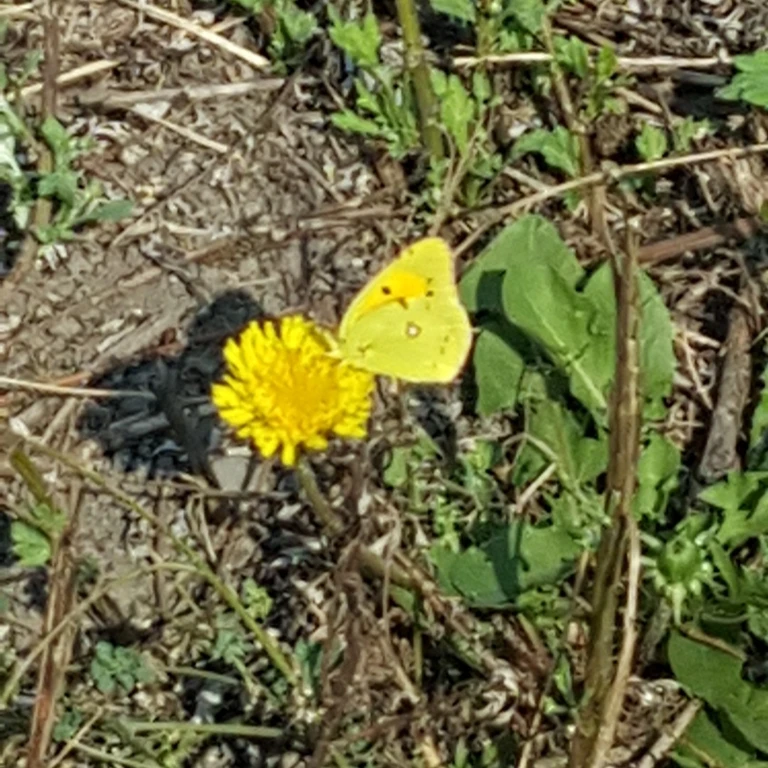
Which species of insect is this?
Colias croceus
